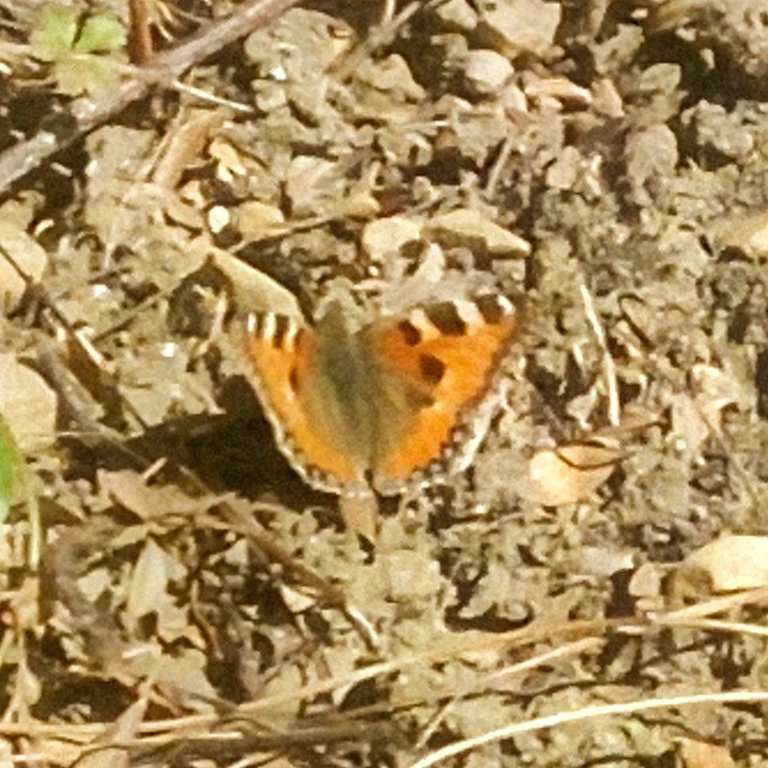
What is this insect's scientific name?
Aglais urticae
